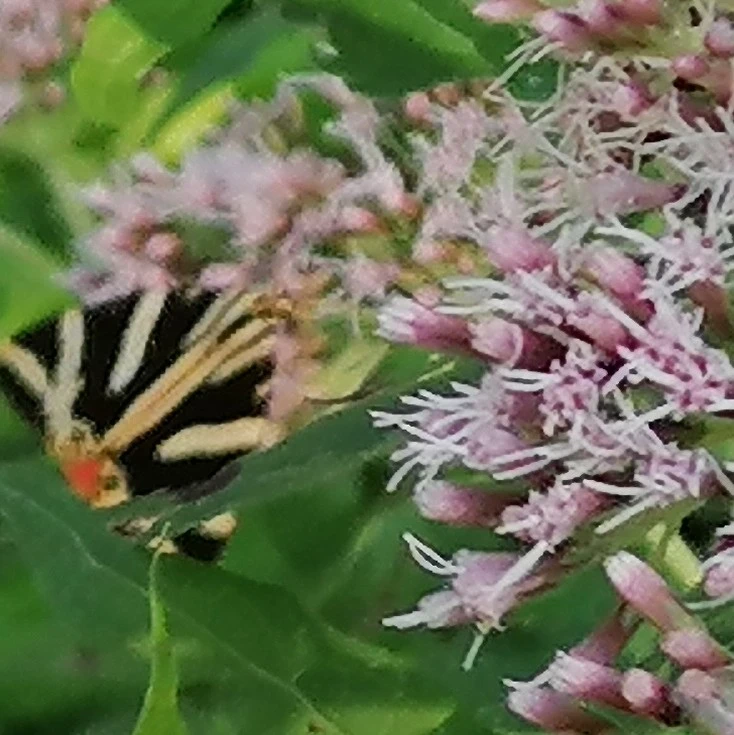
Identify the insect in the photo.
Euplagia quadripunctaria
